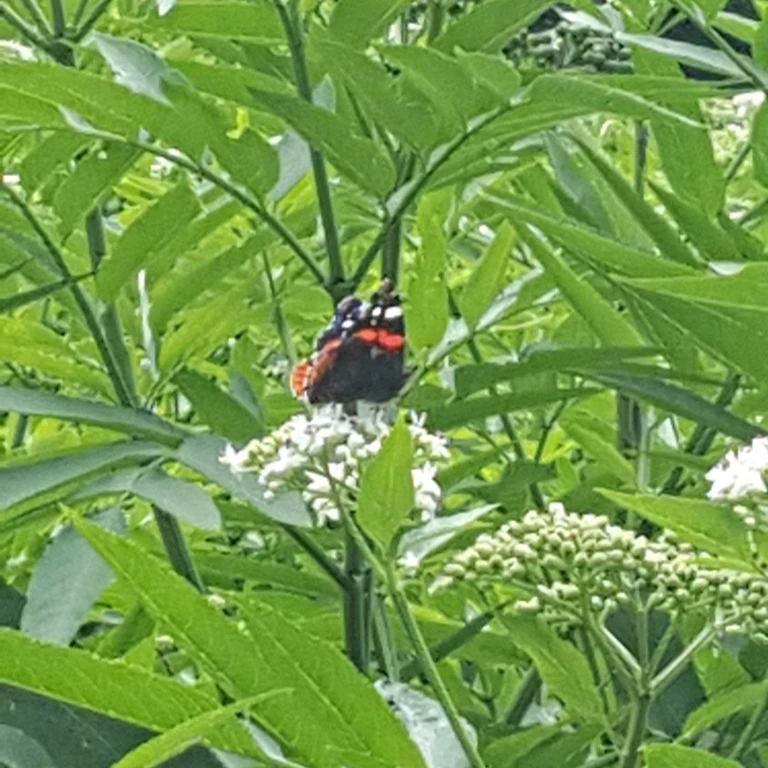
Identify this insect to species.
Vanessa atalanta
